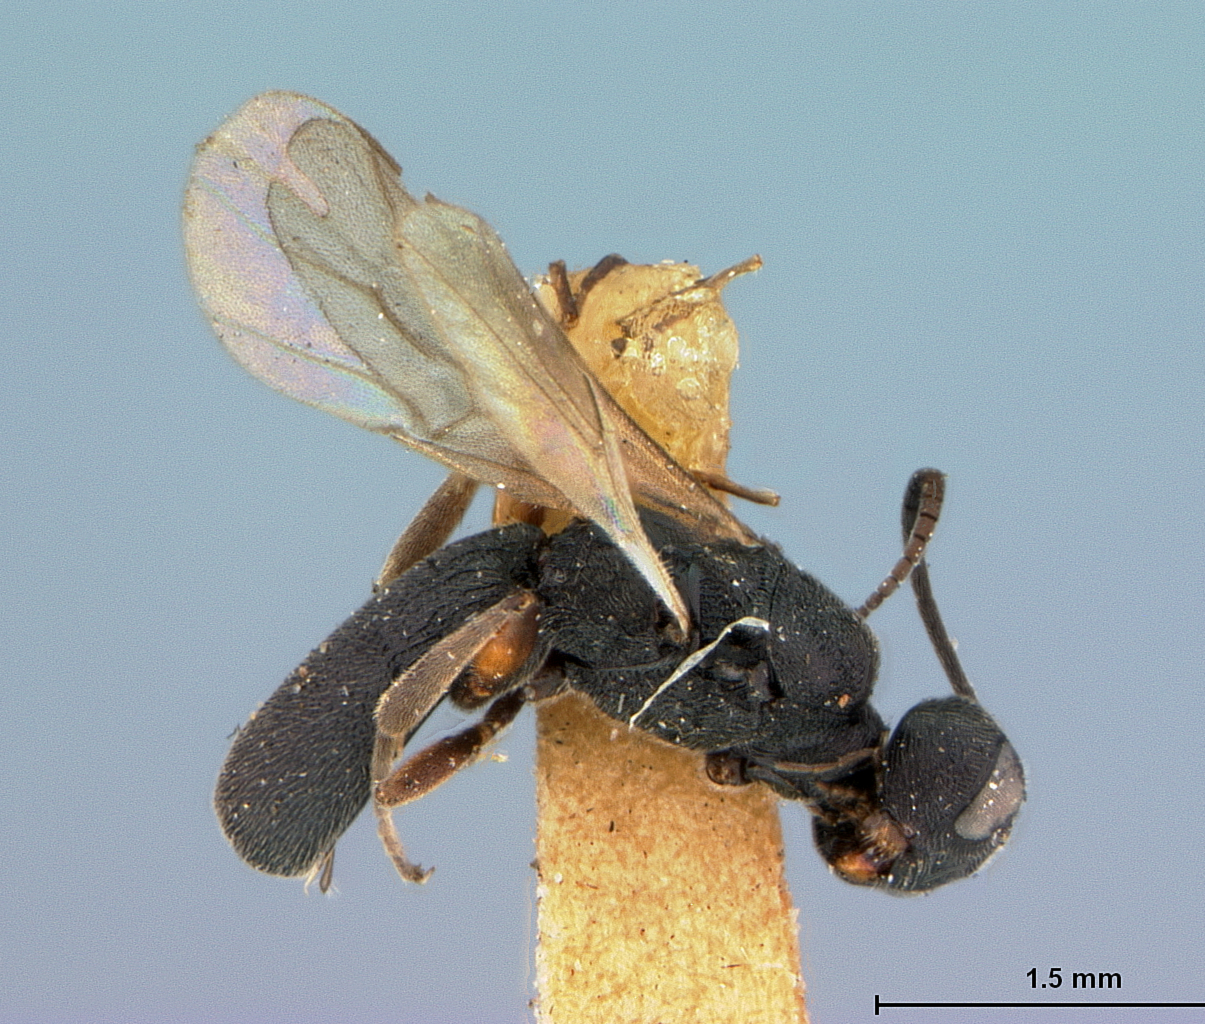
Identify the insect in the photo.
Chelonus quadriceps
